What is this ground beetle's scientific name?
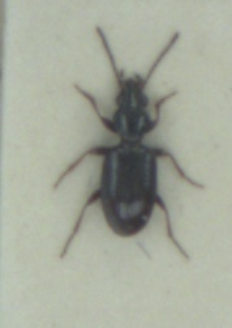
Bembidion normannum
